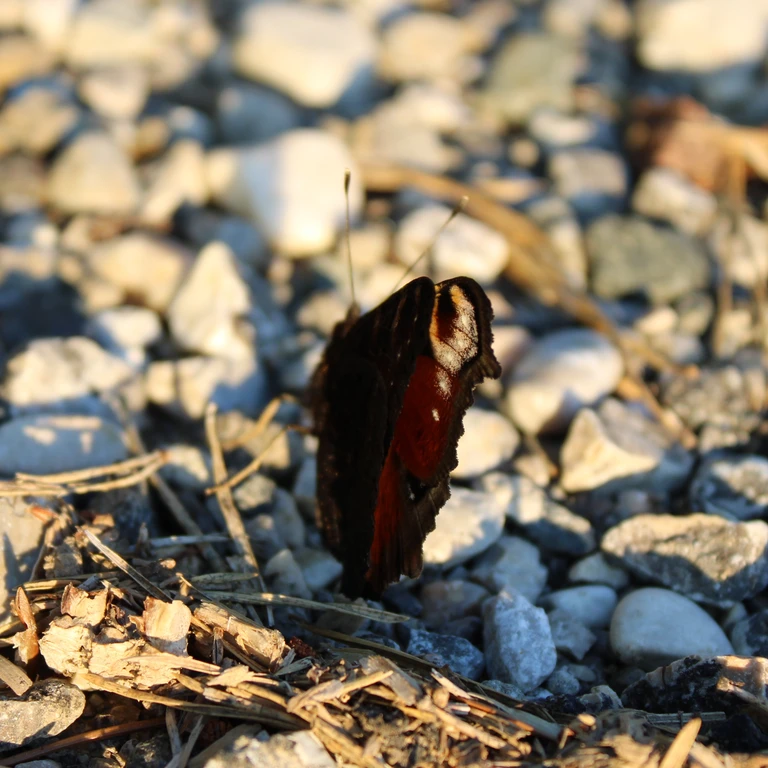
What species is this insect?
Aglais io
